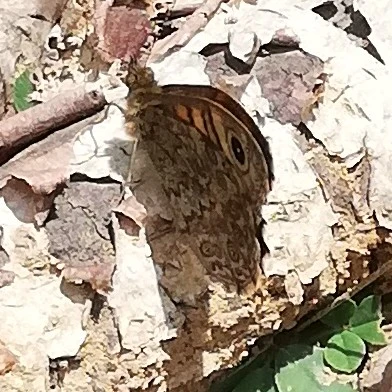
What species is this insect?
Lasiommata megera (also Pararge megera)
